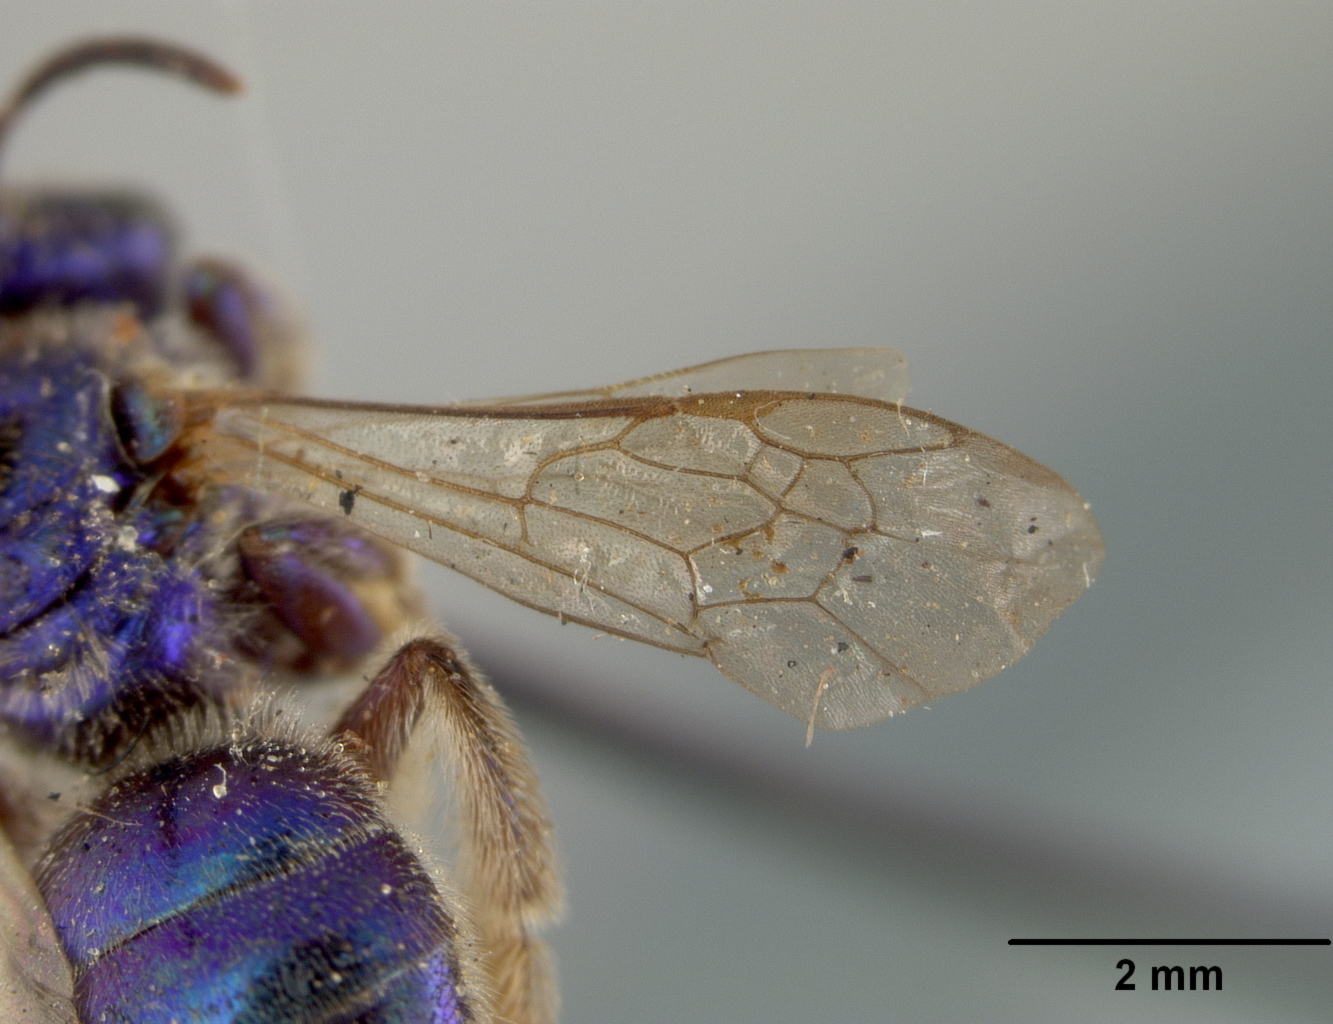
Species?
Augochlora anonyma
